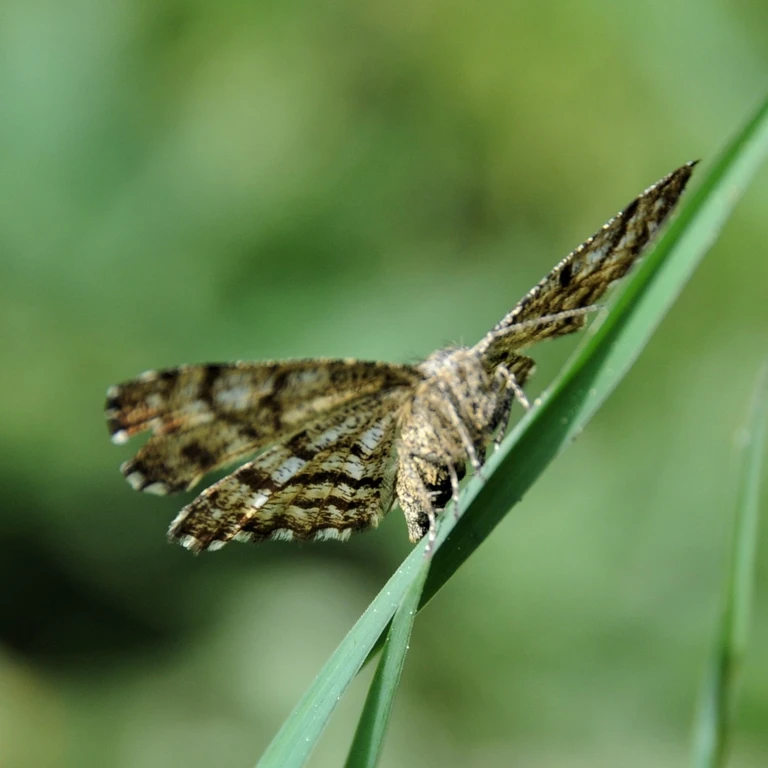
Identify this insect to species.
Ematurga atomaria
